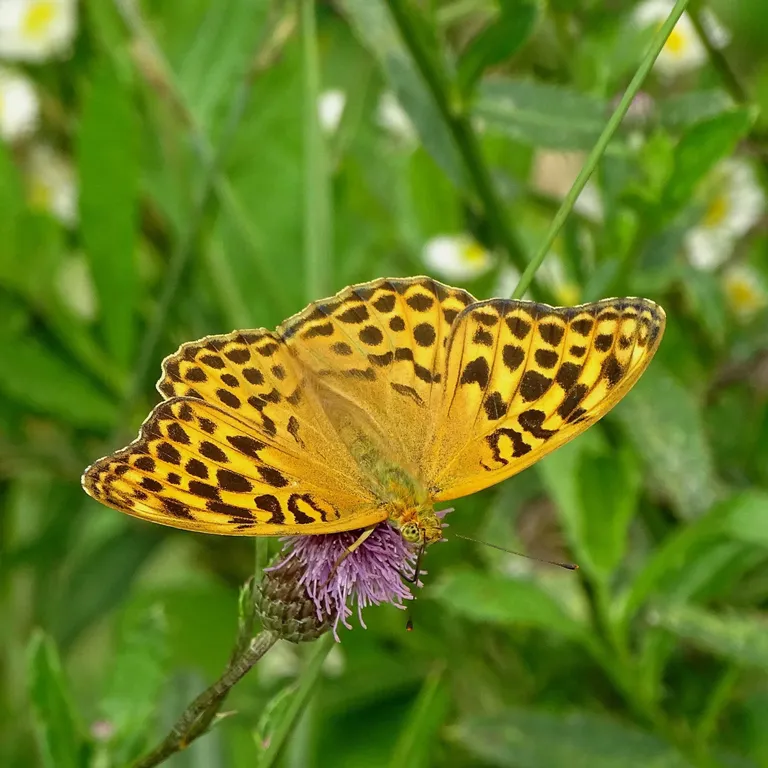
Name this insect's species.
Argynnis paphia
